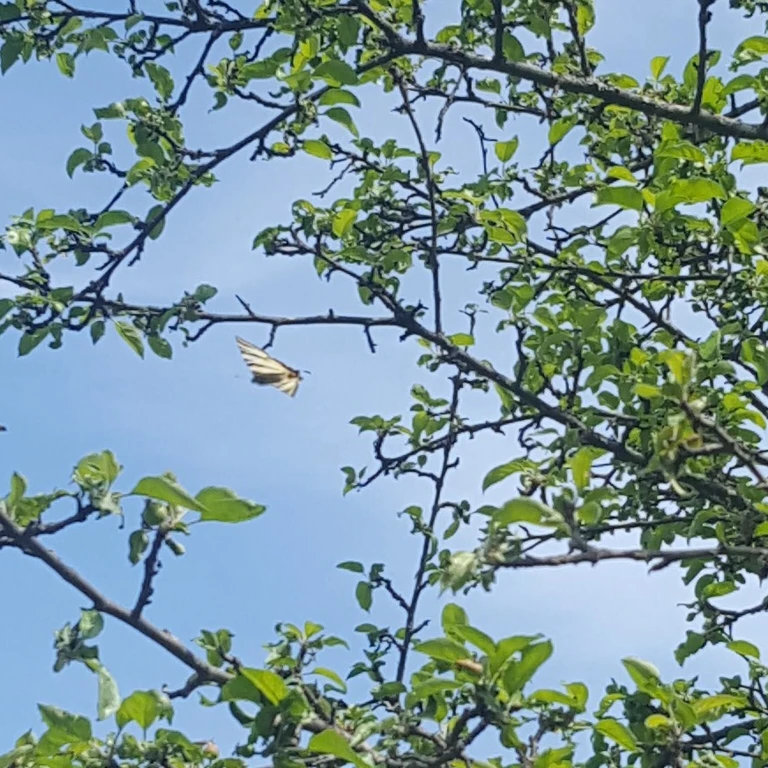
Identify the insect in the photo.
Iphiclides podalirius
